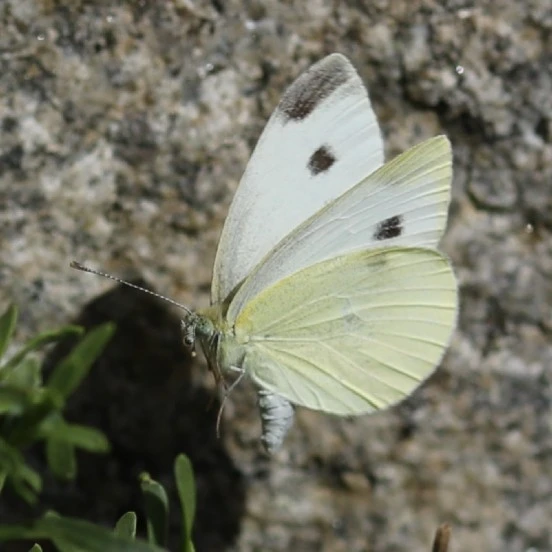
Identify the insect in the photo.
Pieris rapae
